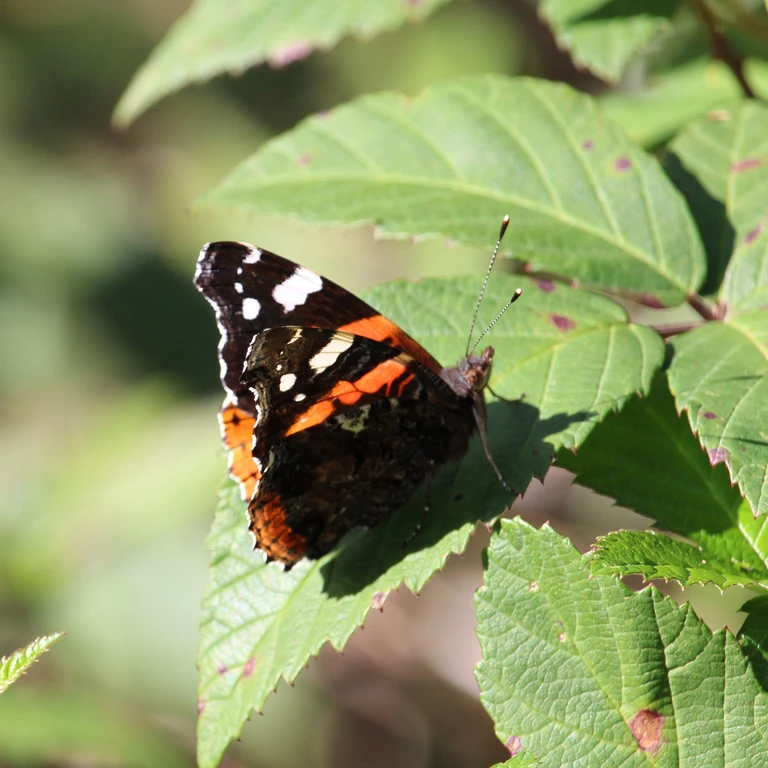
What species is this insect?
Vanessa atalanta
